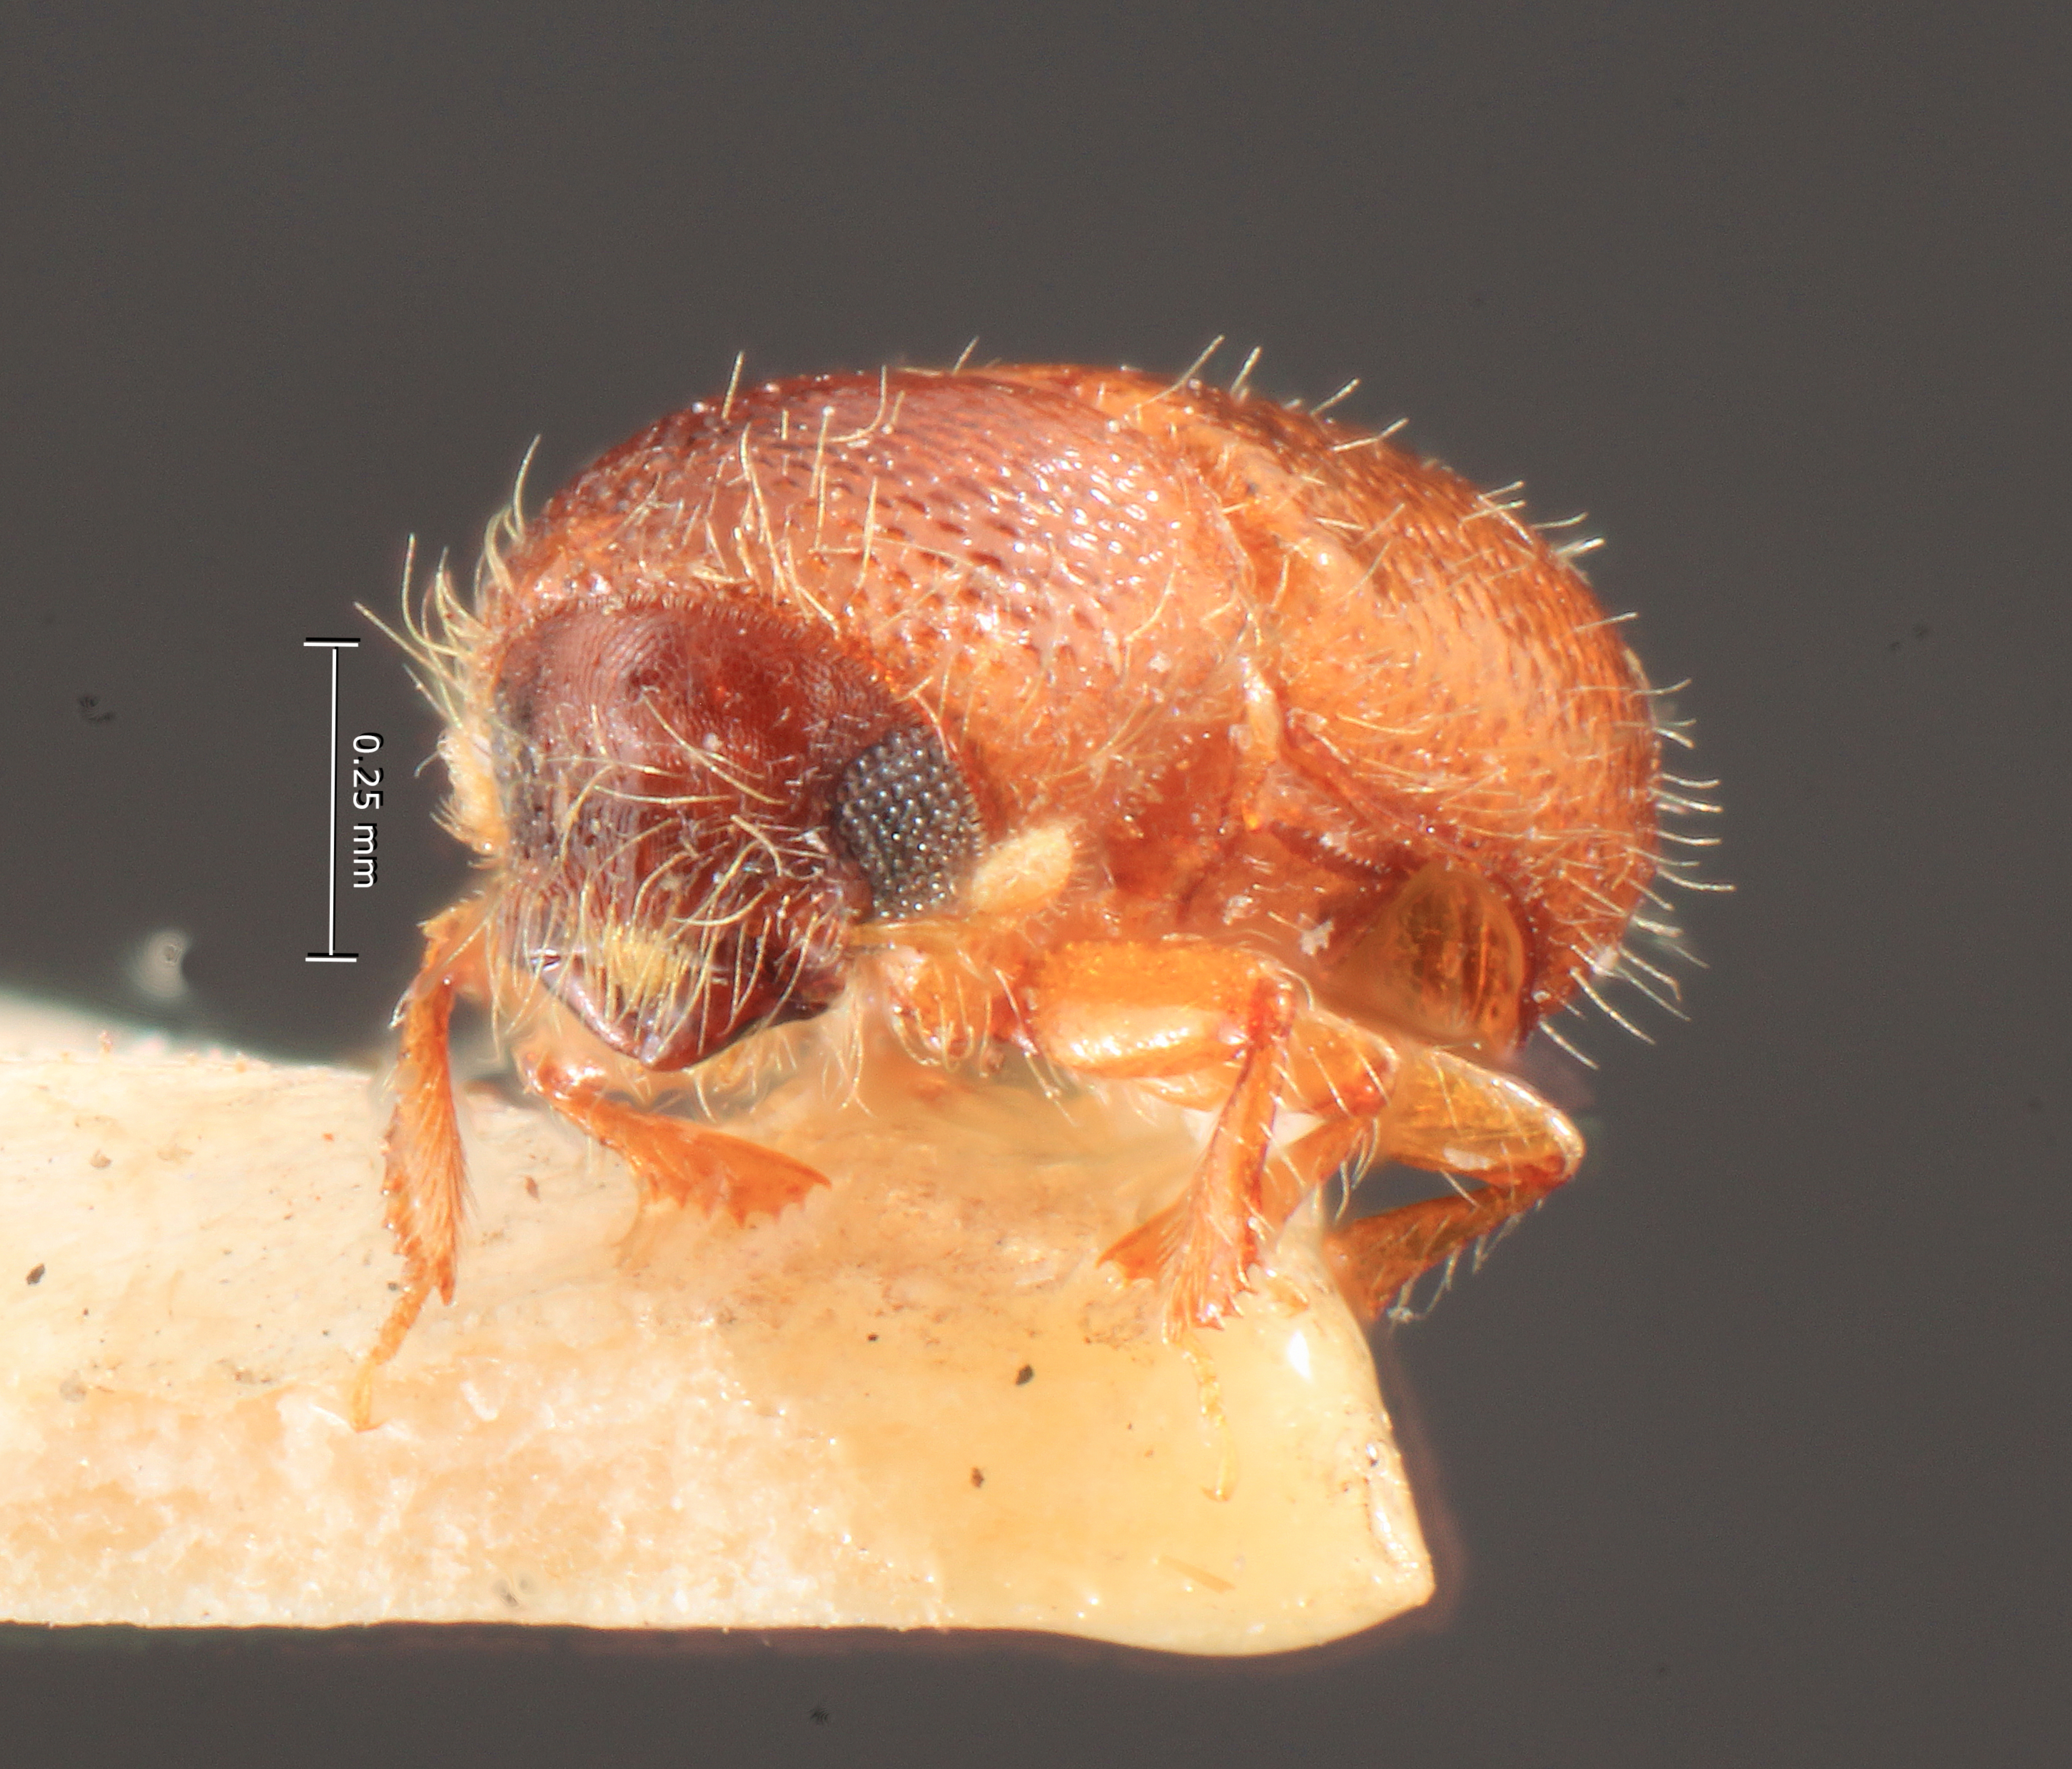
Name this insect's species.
Poecilips subacuminatus
